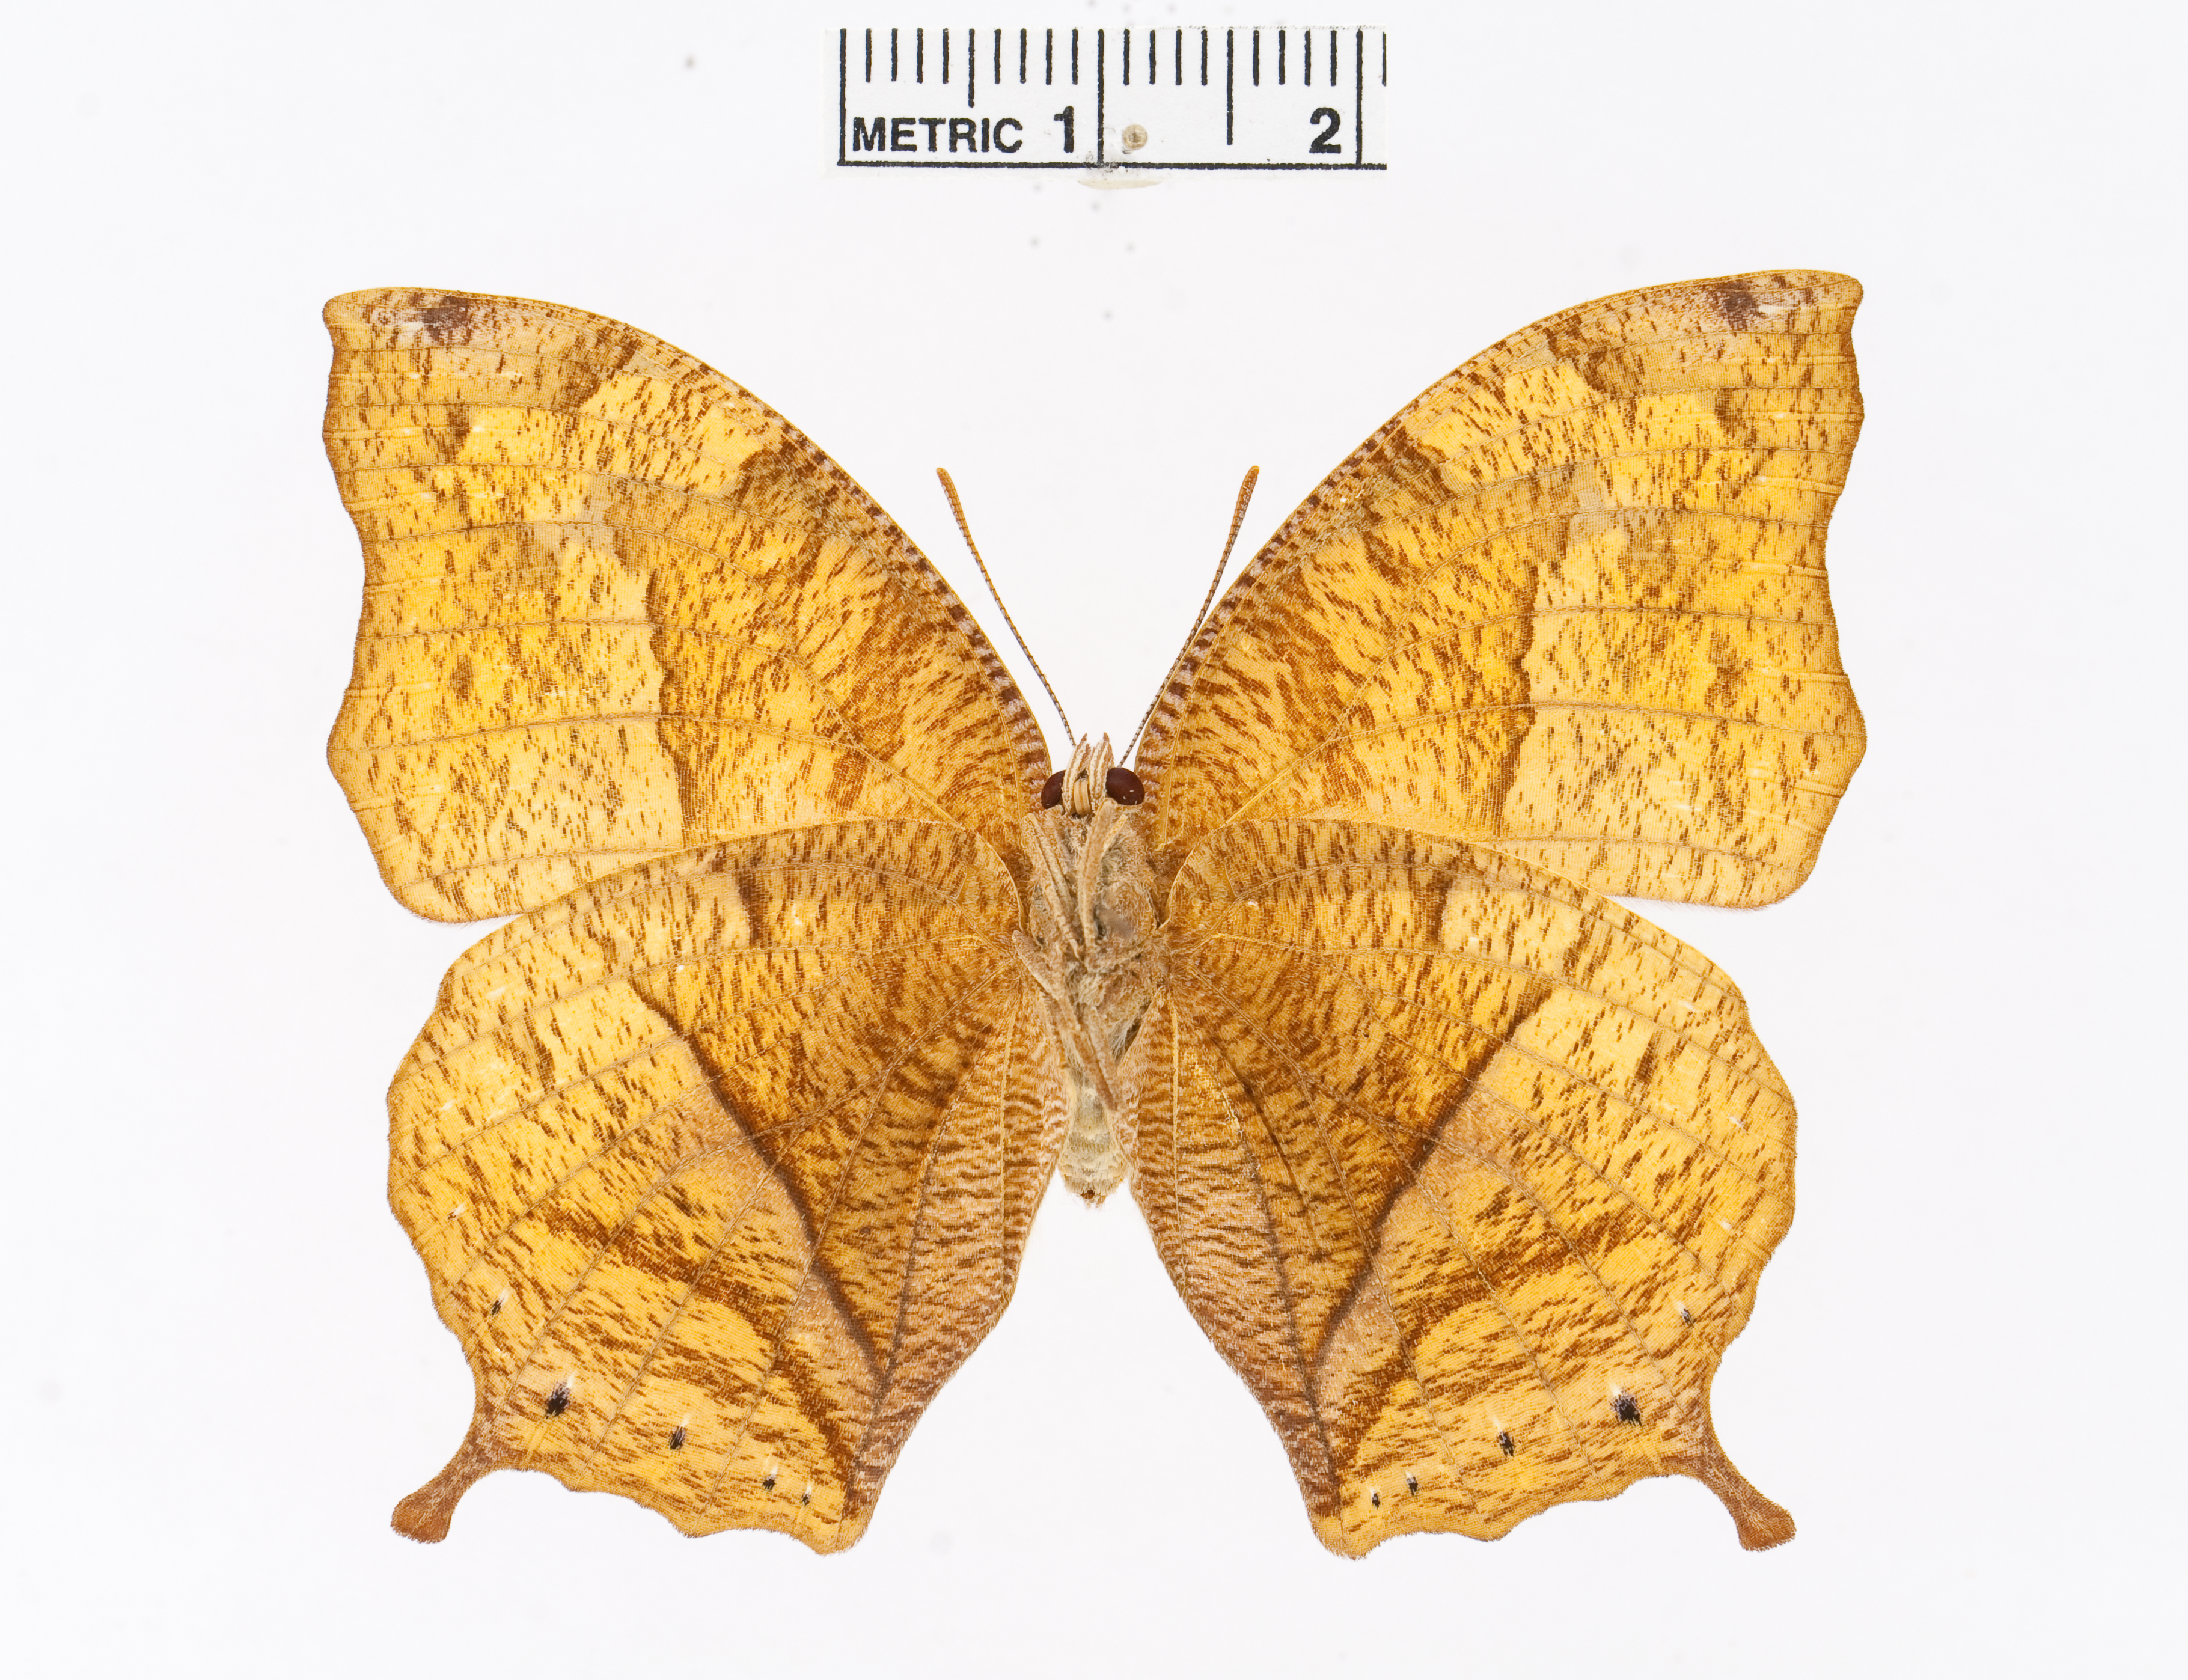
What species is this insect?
Fountainea glycerium
